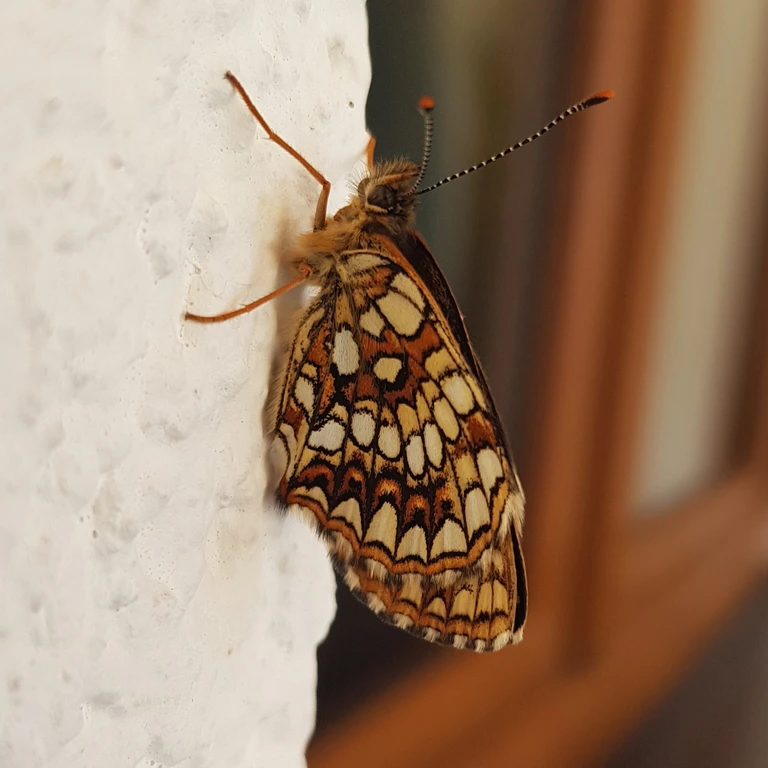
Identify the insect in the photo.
Melitaea diamina
